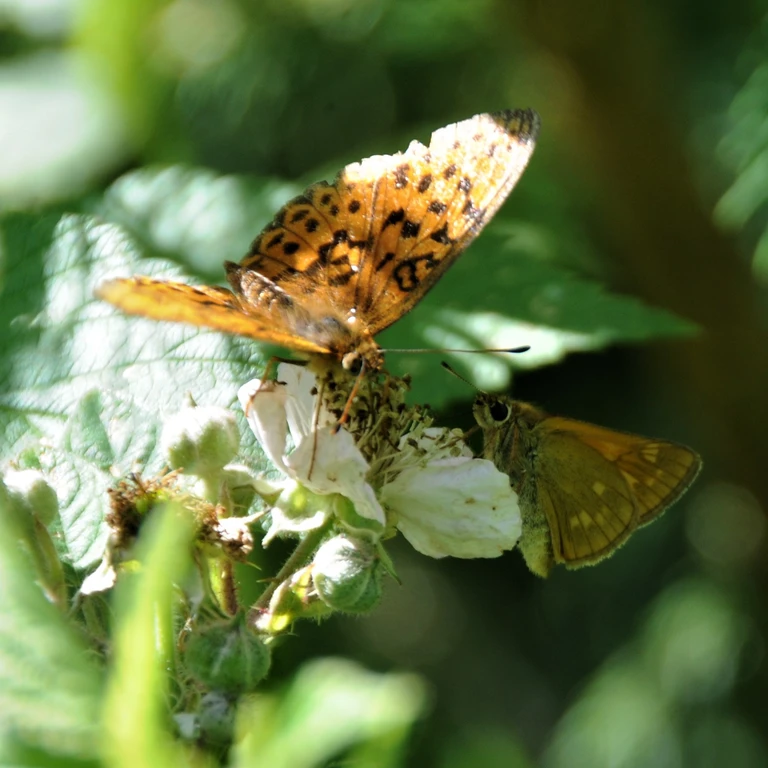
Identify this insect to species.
Ochlodes sylvanus (also Ochlodes venata)
